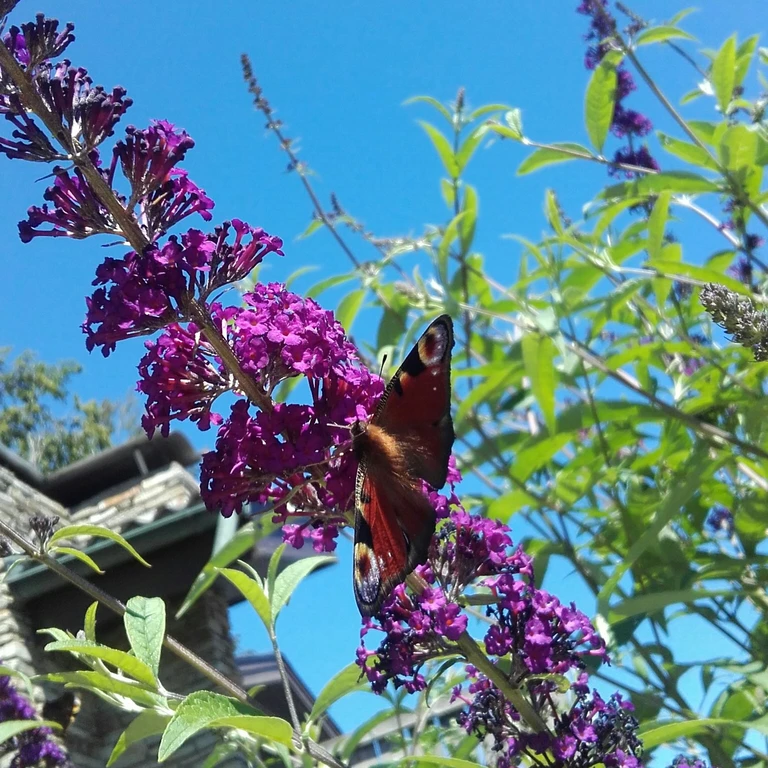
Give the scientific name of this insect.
Aglais io
